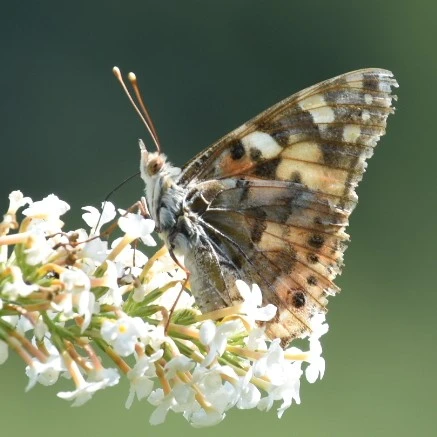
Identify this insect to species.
Vanessa cardui
